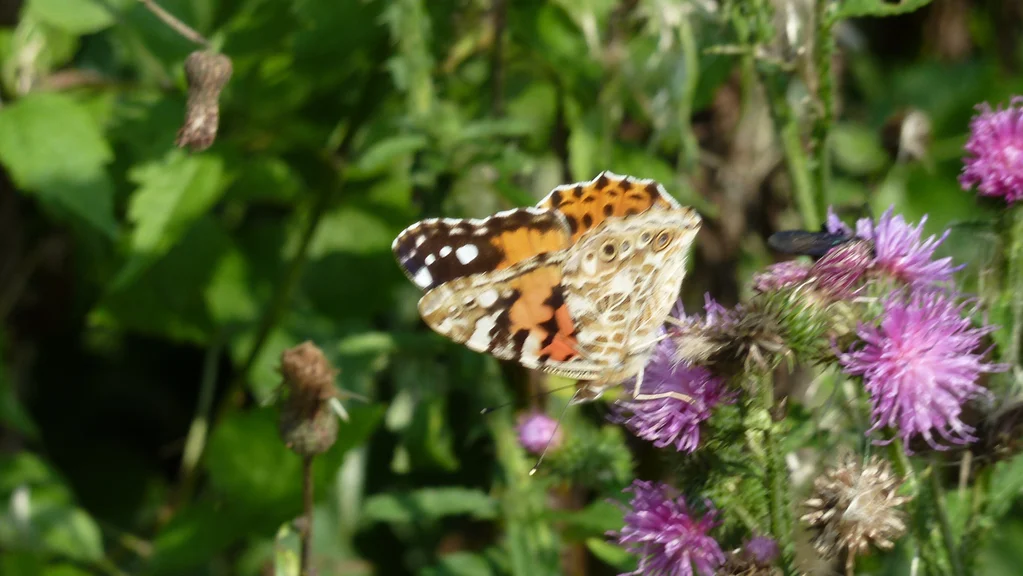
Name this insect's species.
Vanessa cardui
